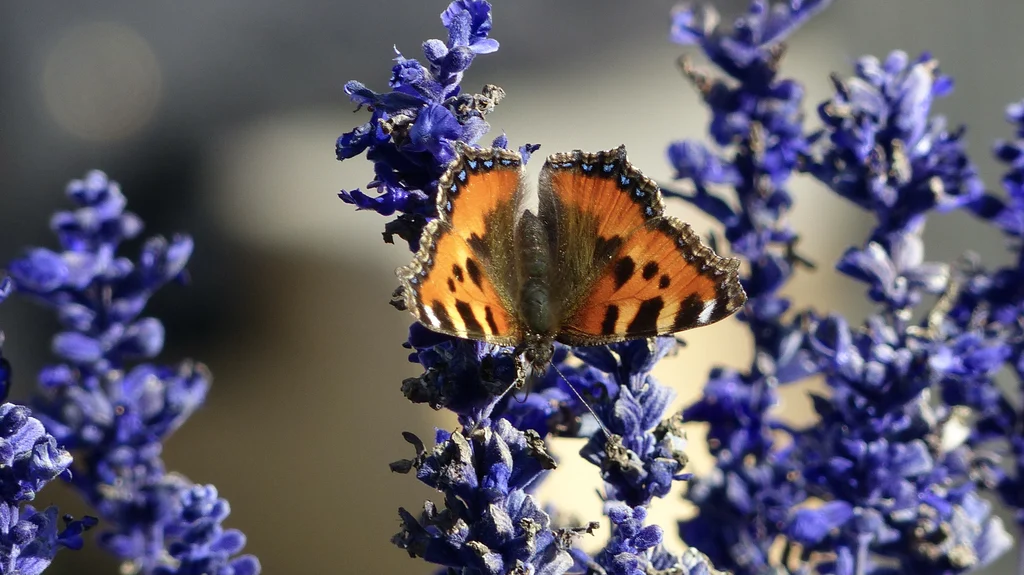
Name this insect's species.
Aglais urticae
